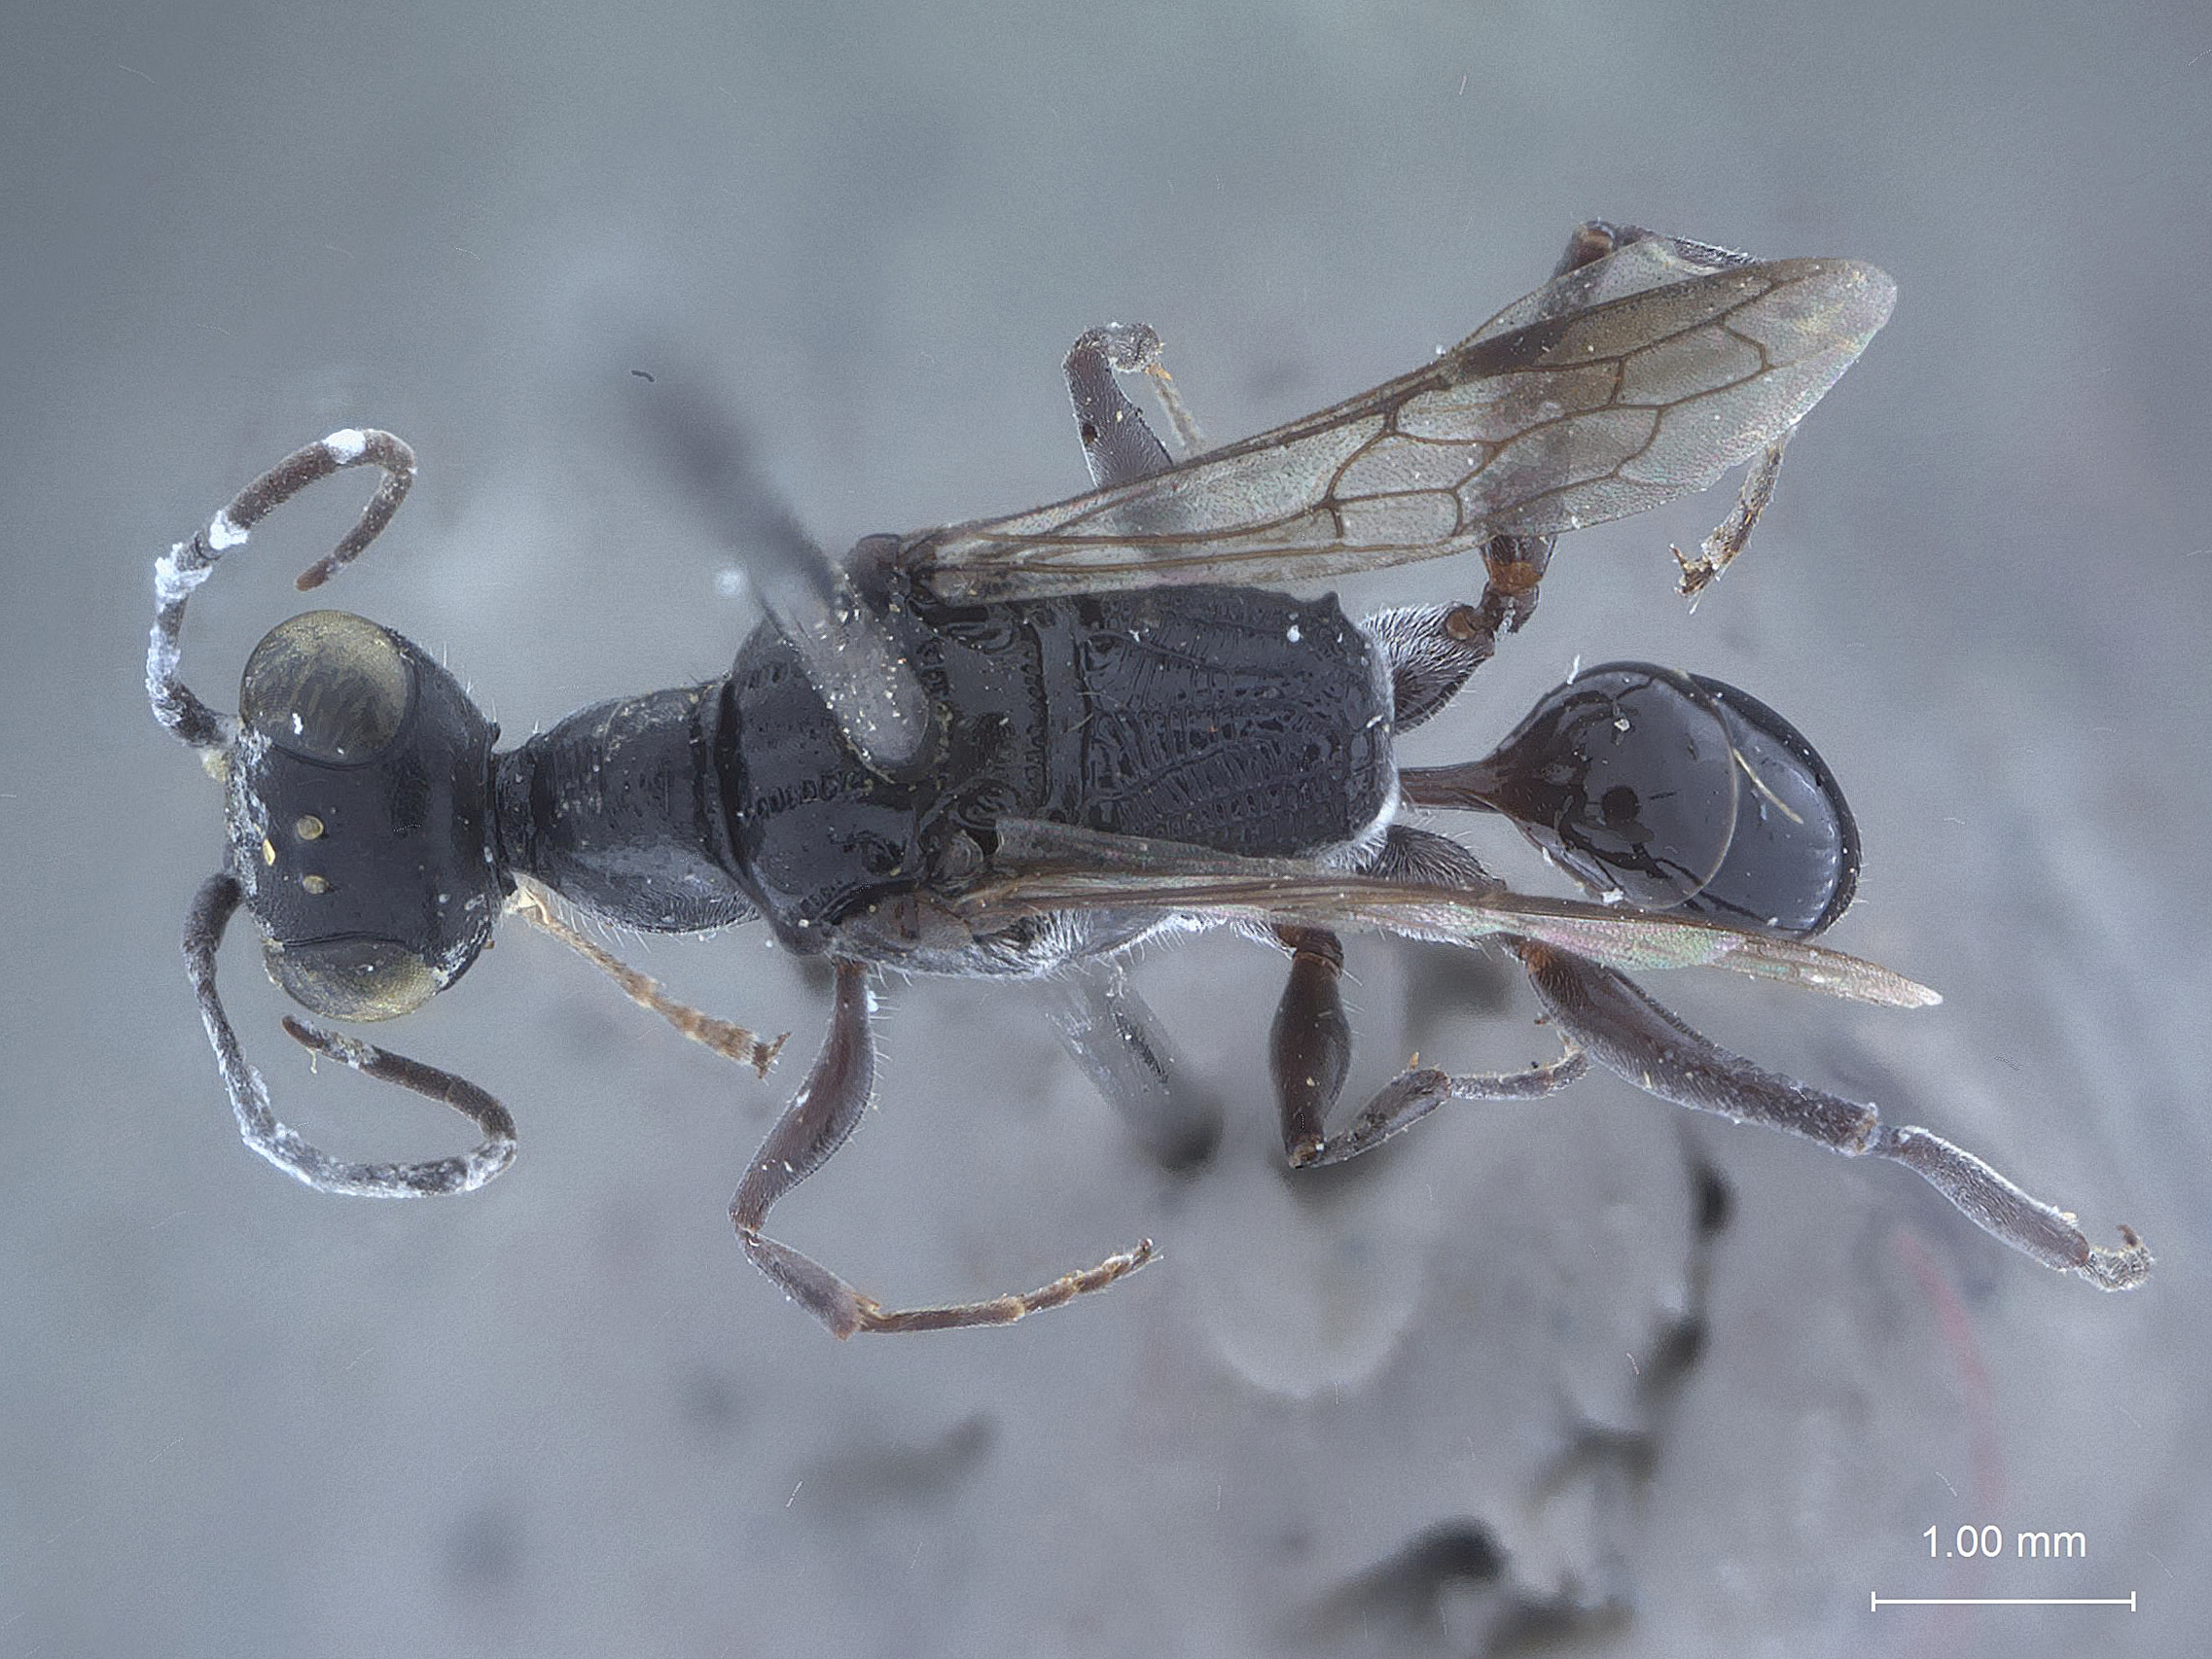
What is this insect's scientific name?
Ampulex murotai
